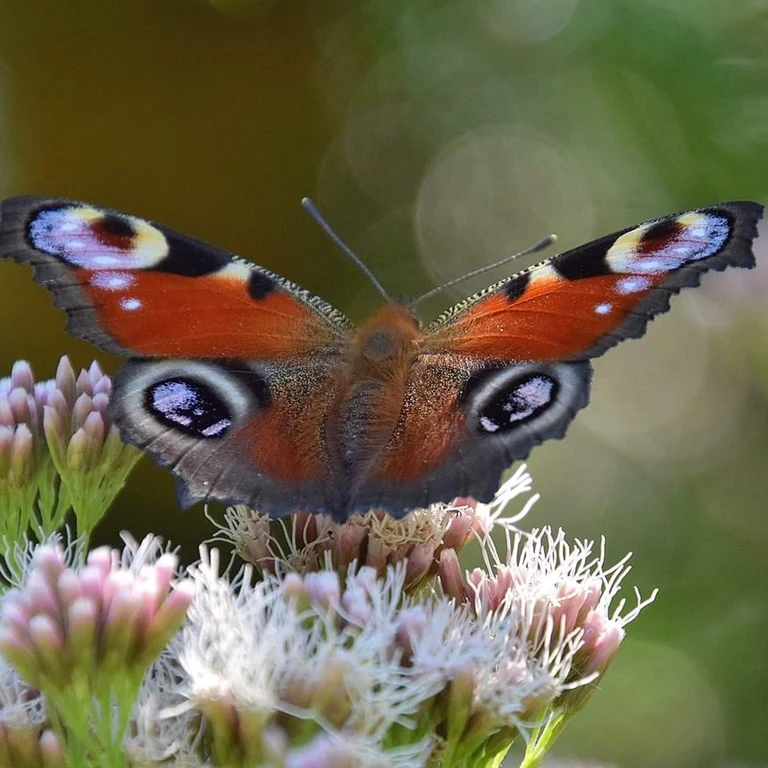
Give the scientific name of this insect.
Aglais io
